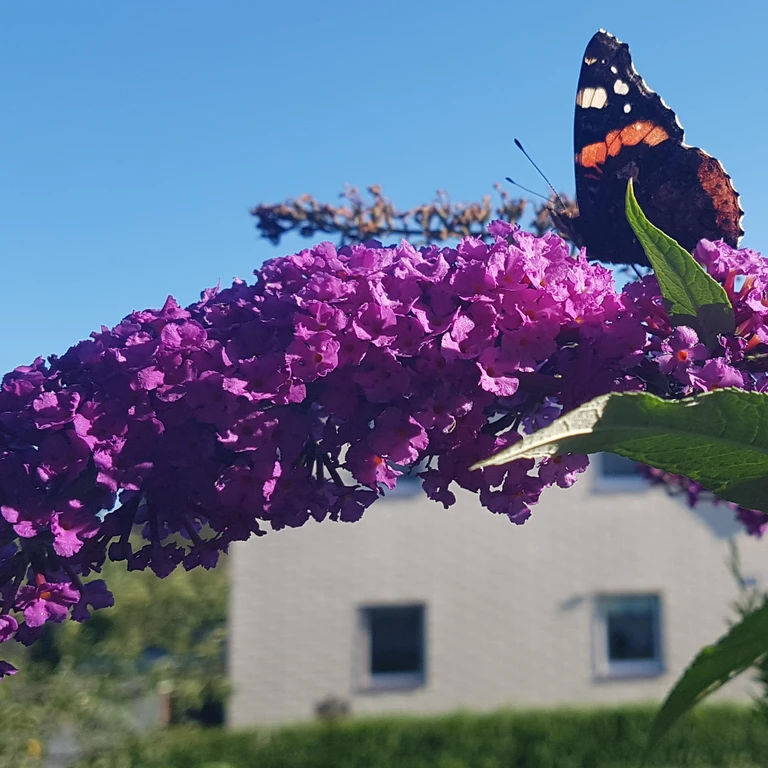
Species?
Vanessa atalanta
